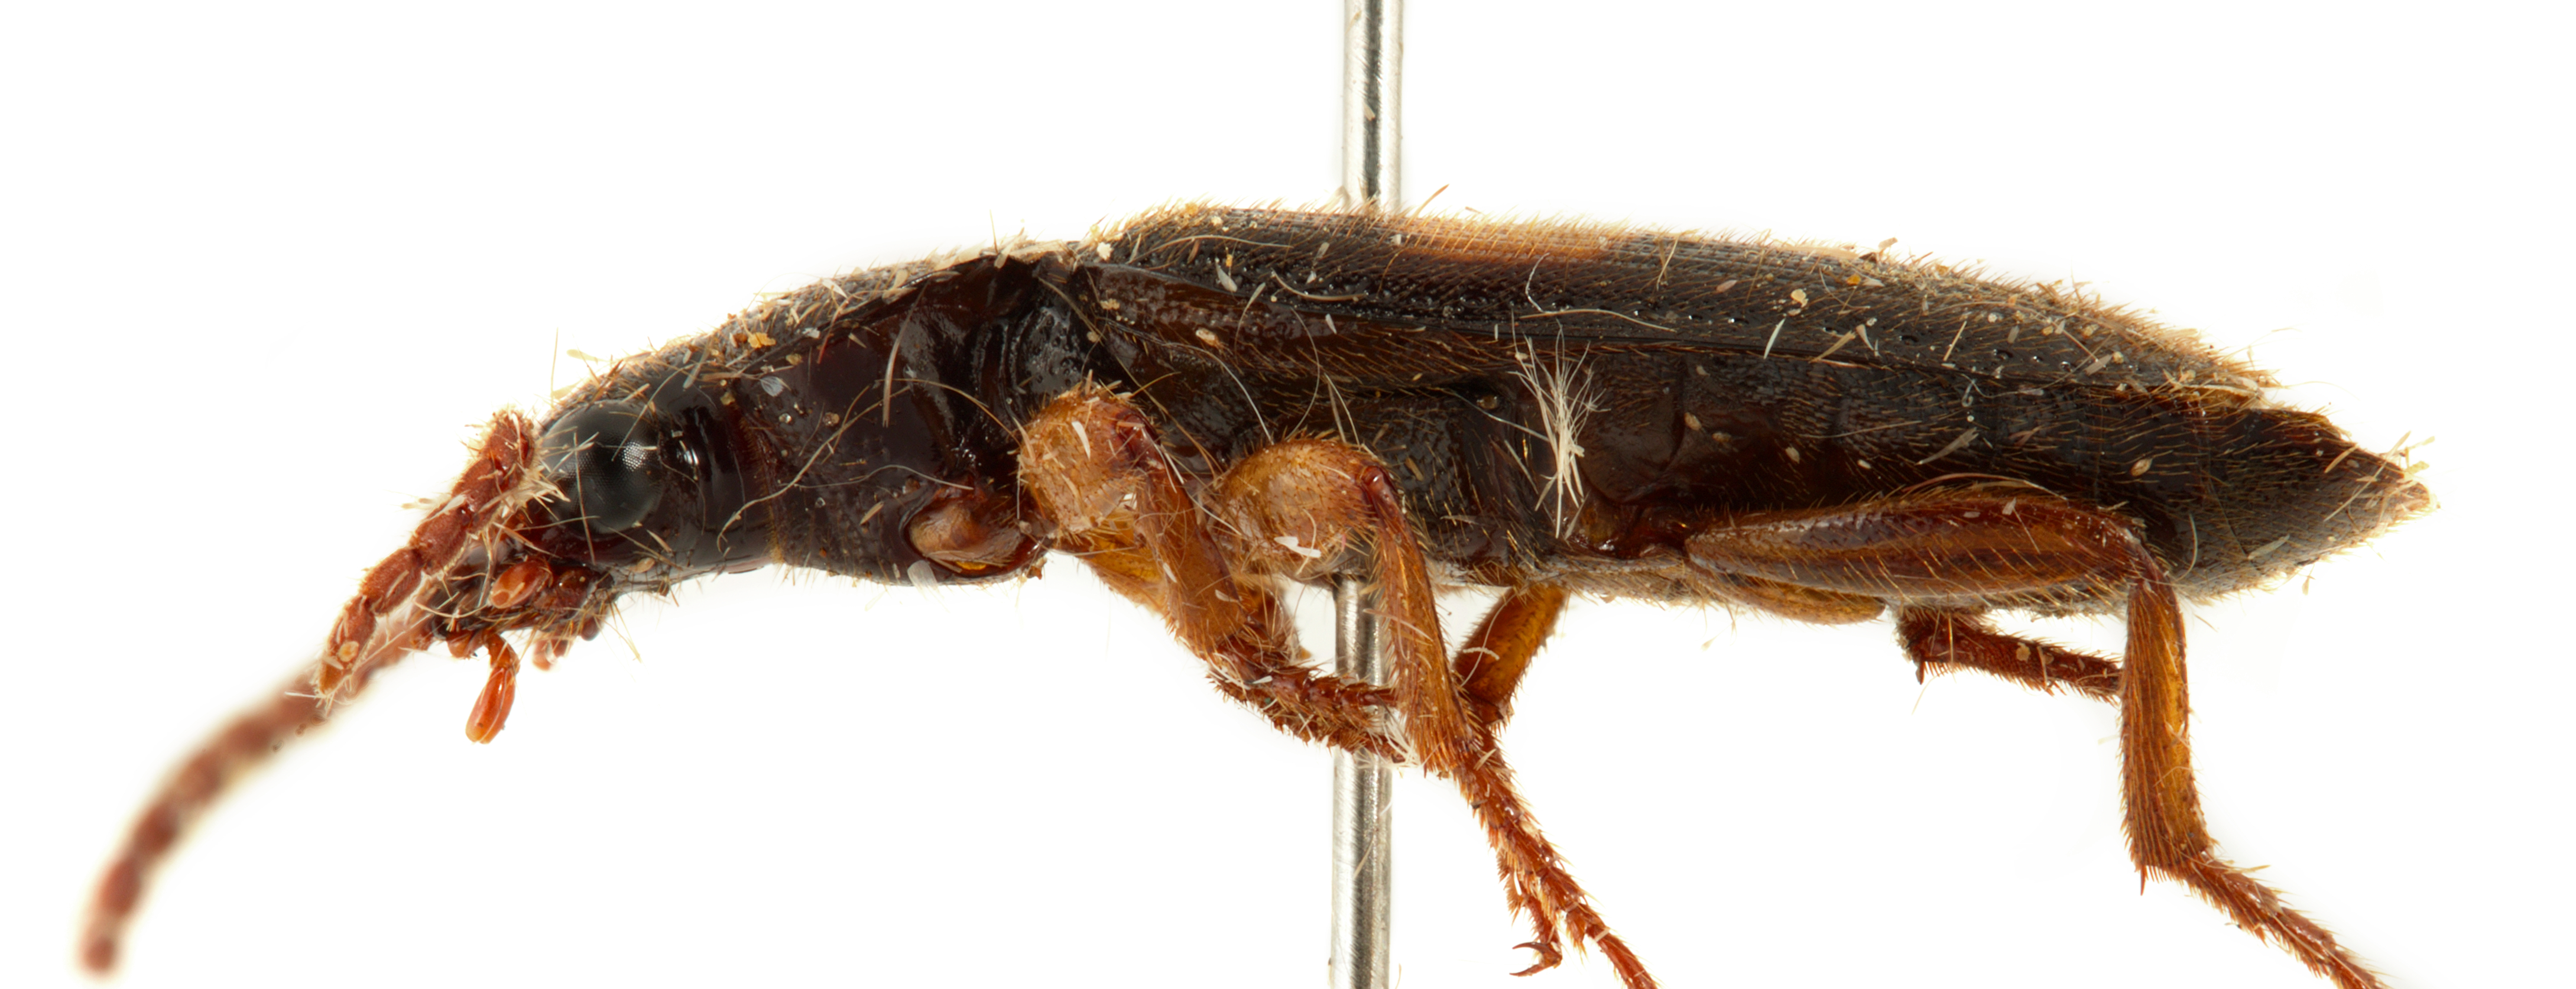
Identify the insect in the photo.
Macrochilus trimaculatus (also Macrocheilus chaudoiri)
